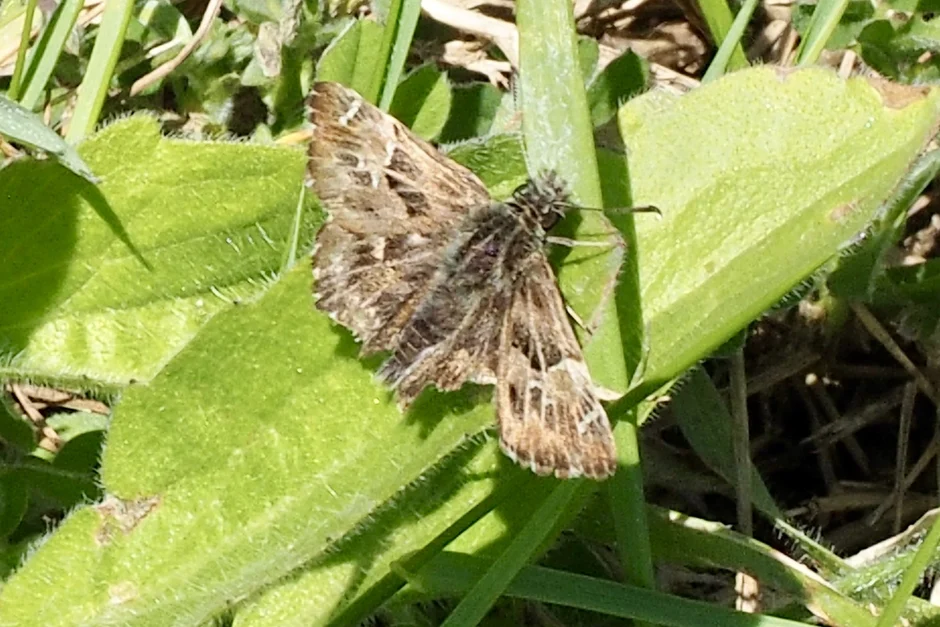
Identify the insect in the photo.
Carcharodus alceae
